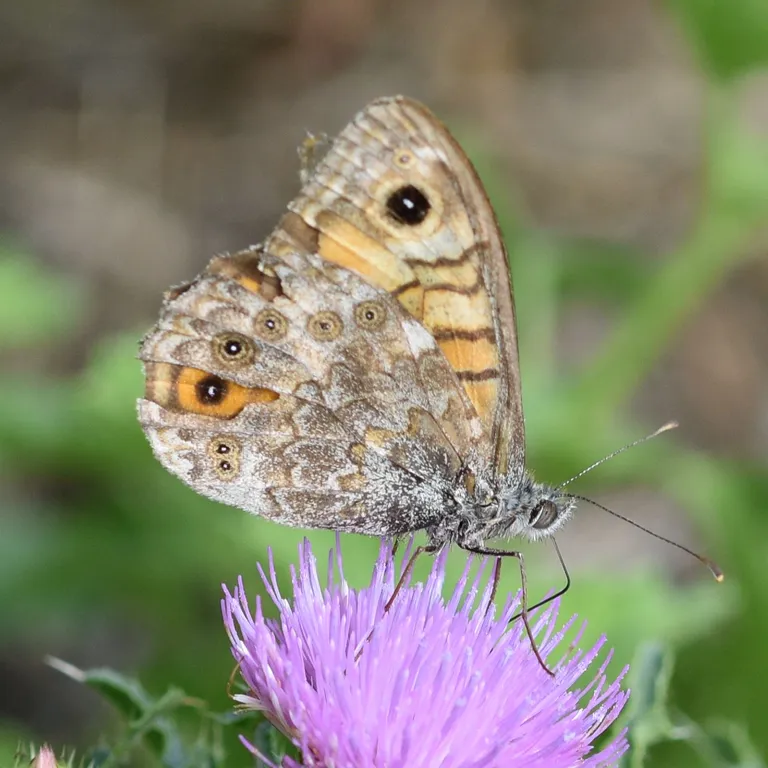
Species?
Lasiommata megera (also Pararge megera)
